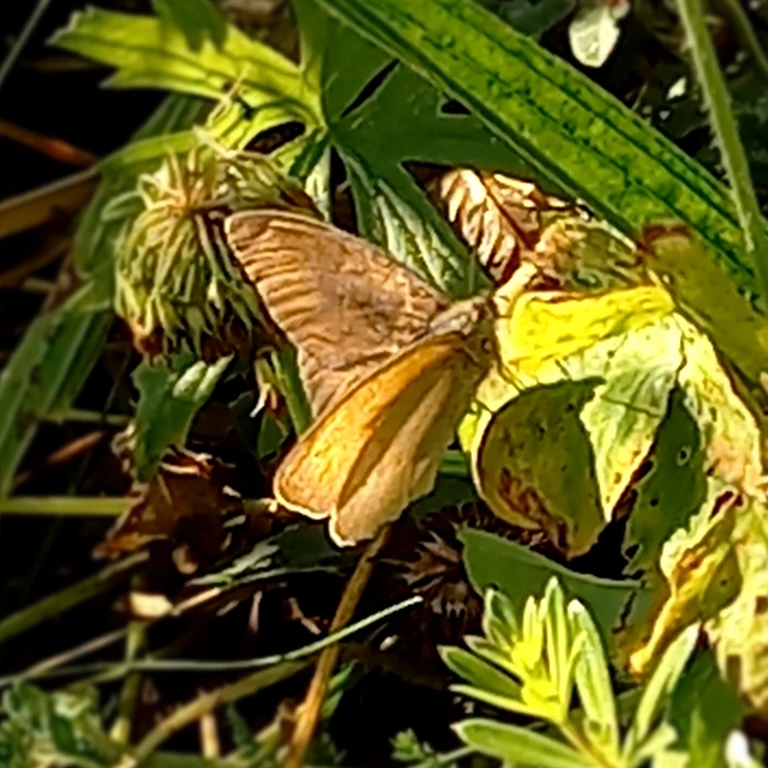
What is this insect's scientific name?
Maniola jurtina
